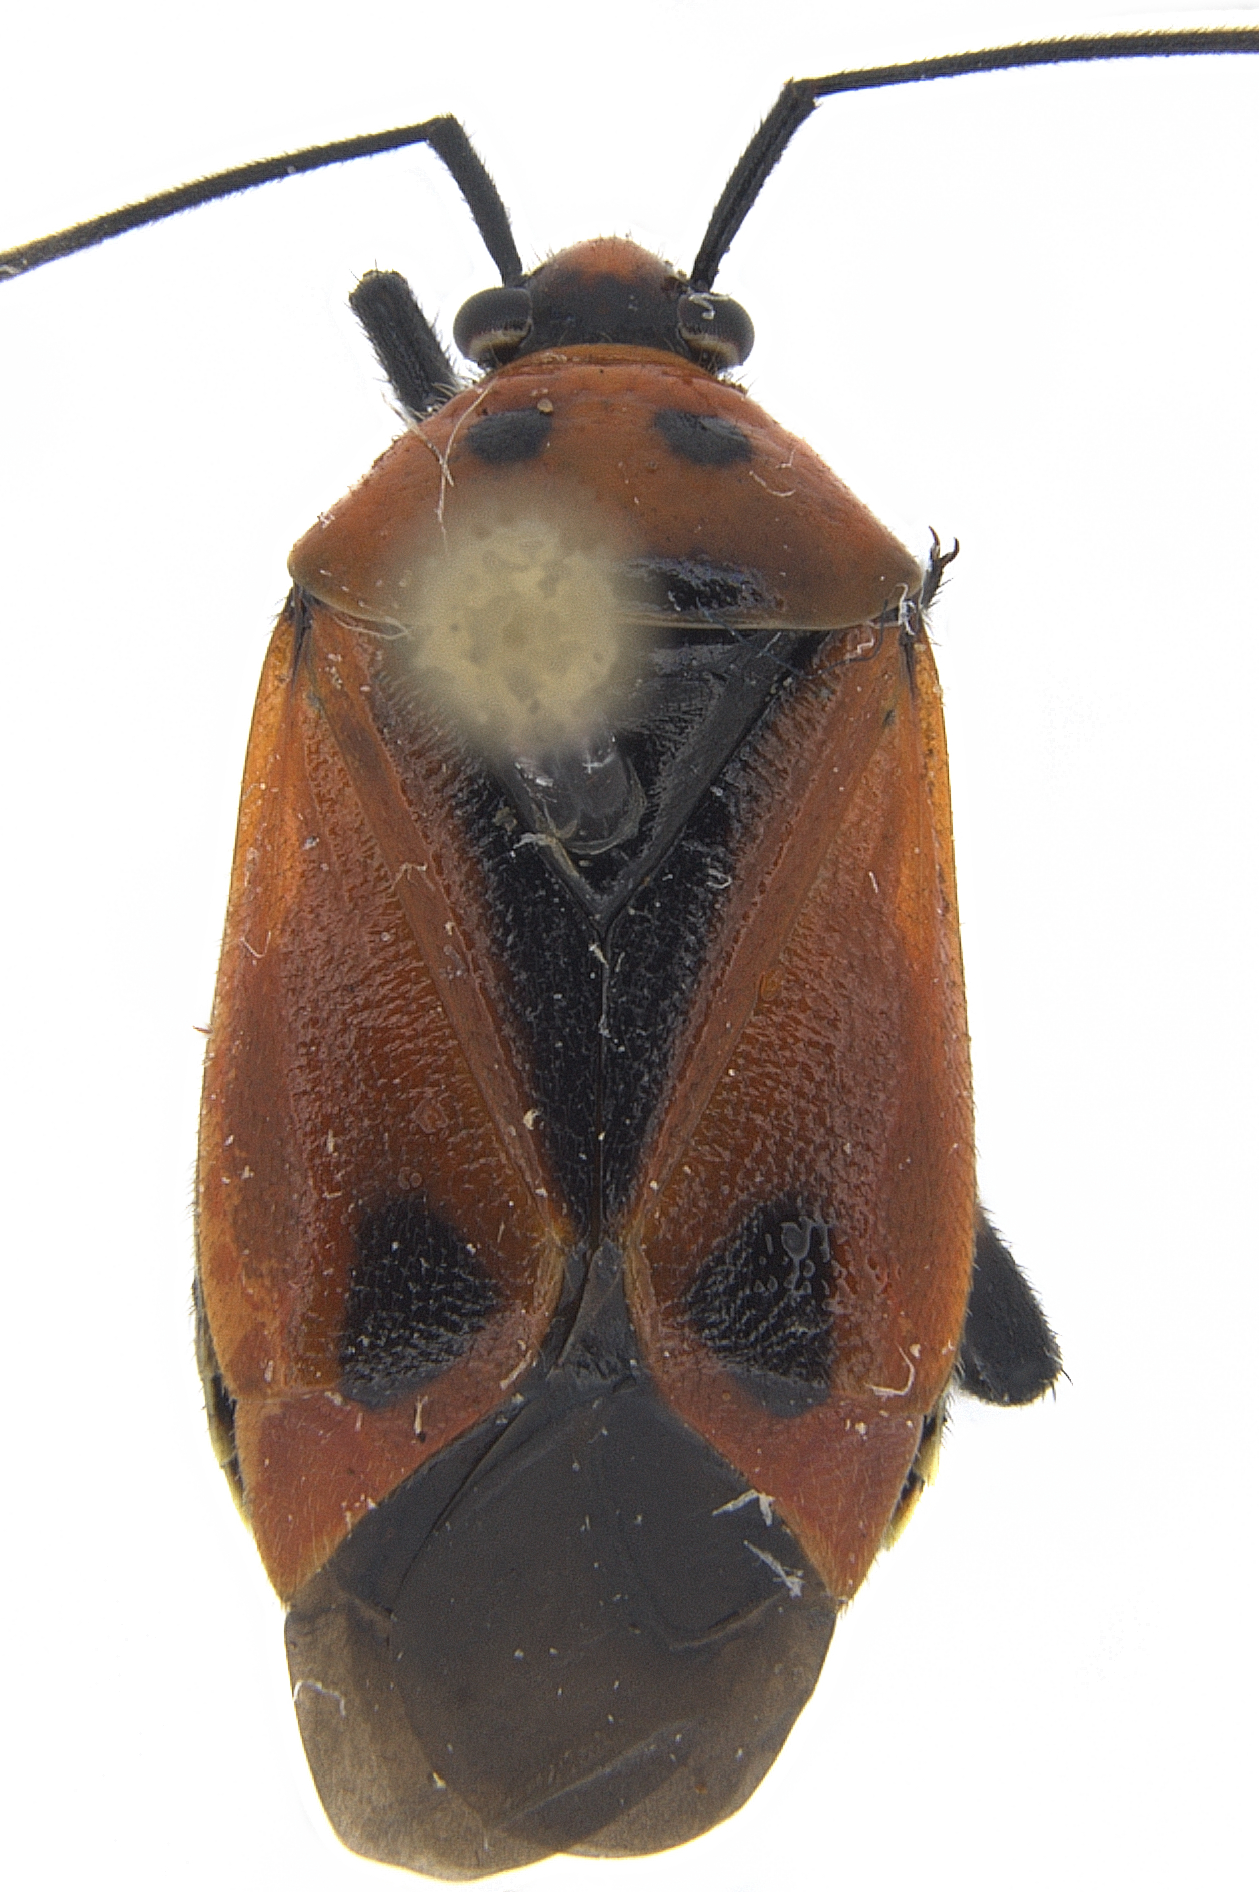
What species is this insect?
Neocapsus fasciativentris
